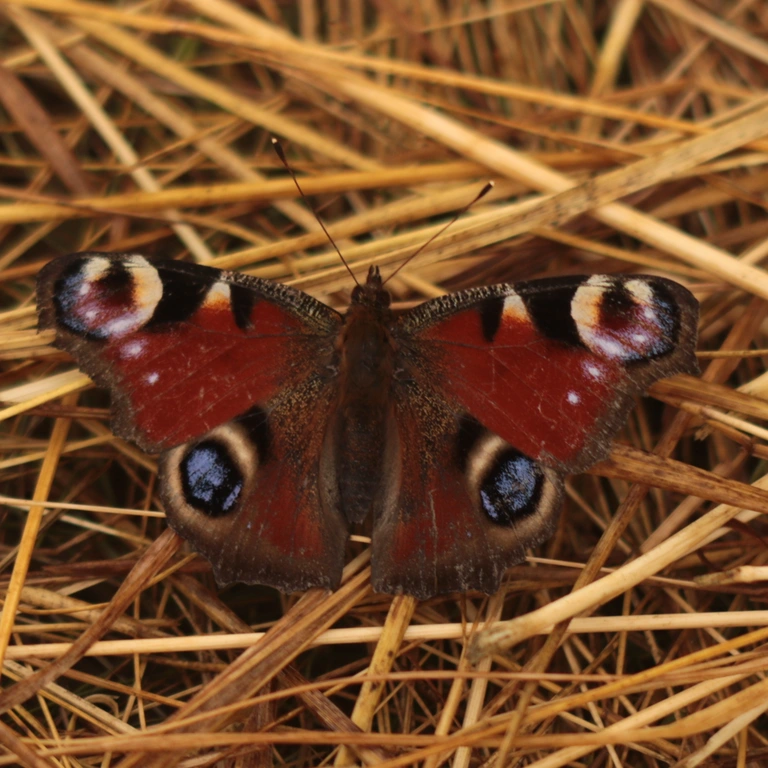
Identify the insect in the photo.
Aglais io
